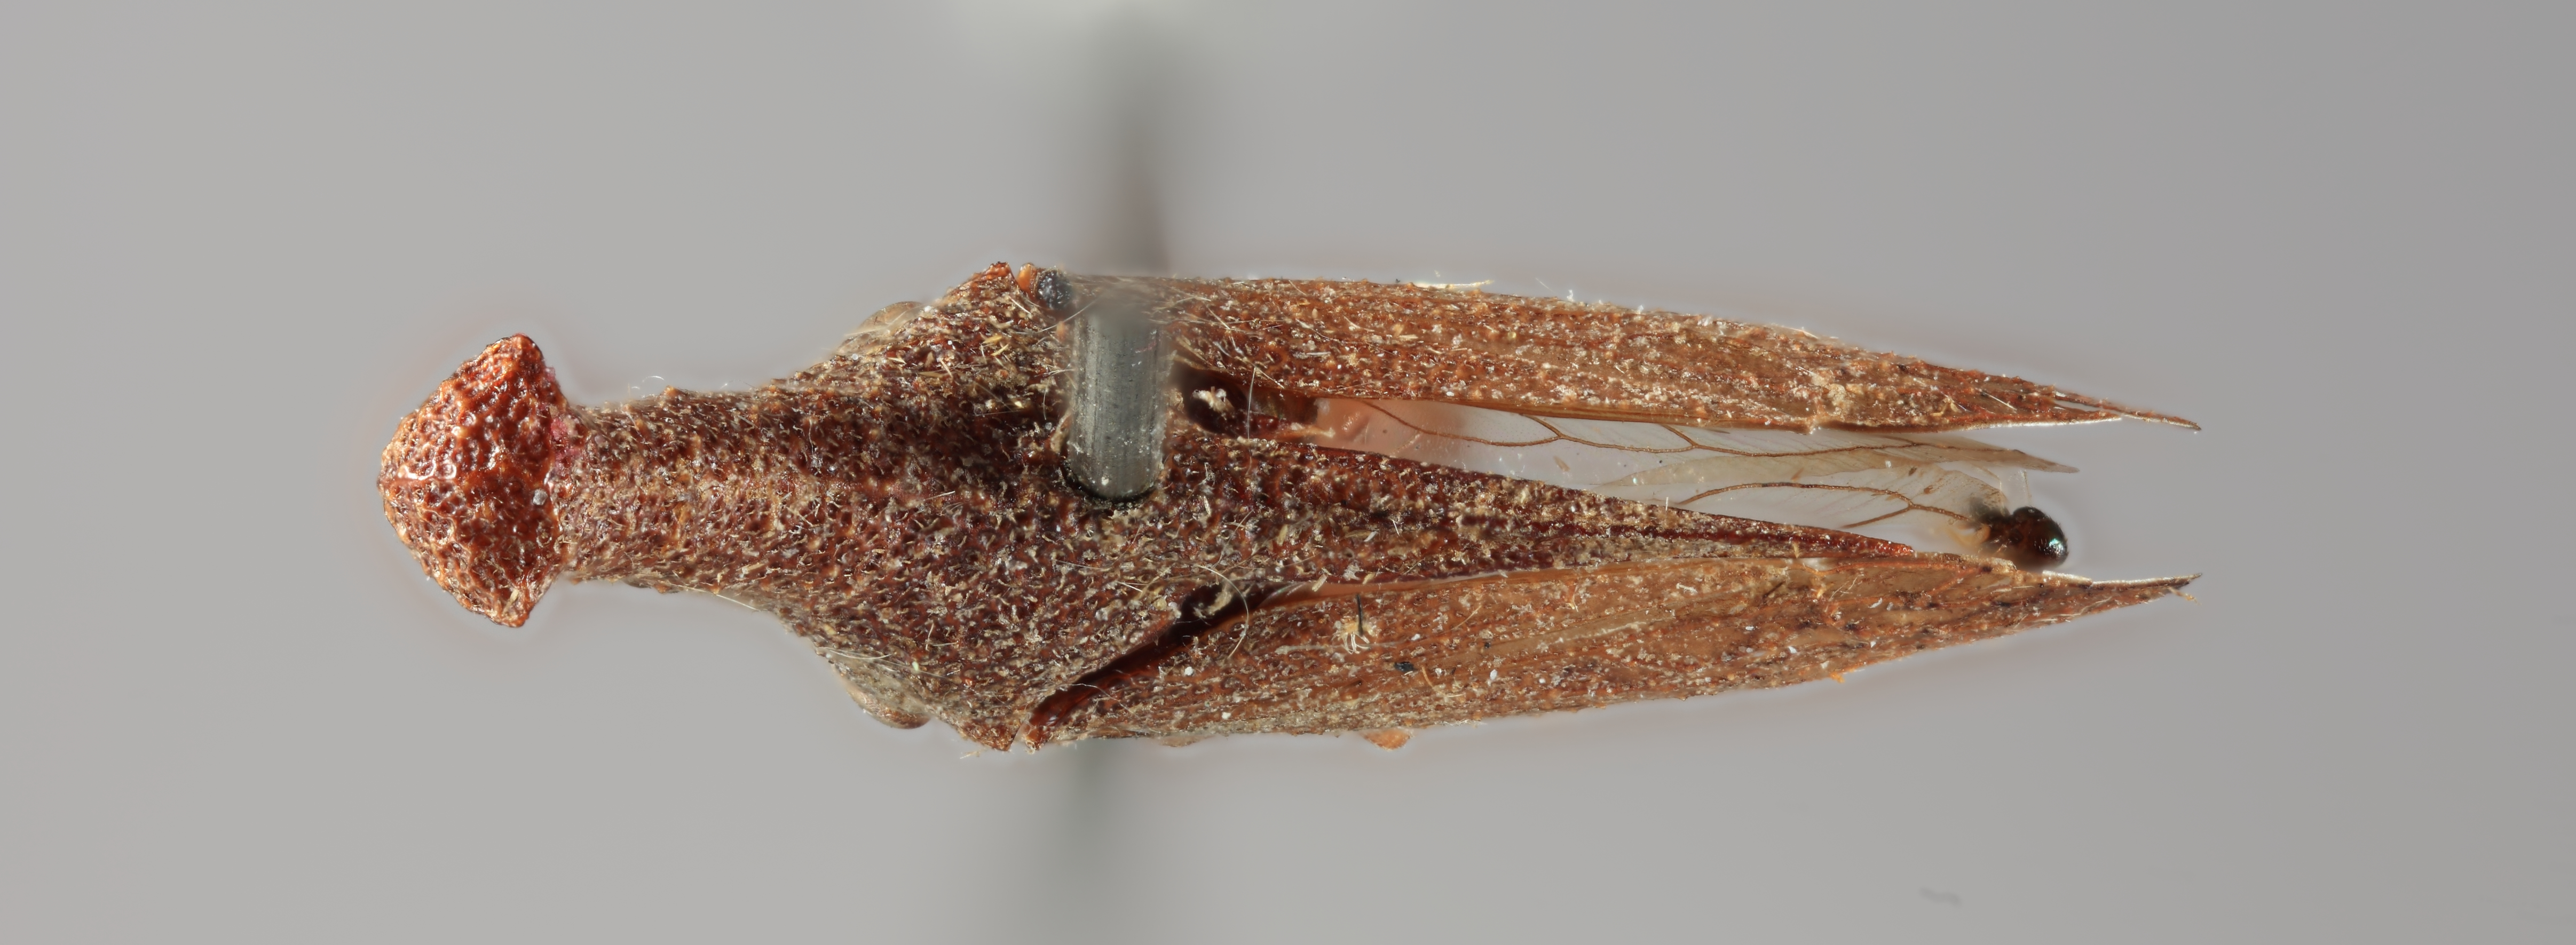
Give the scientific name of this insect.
Pyrgonota pinguiturris
